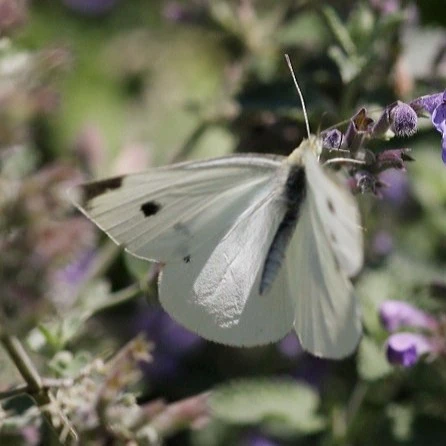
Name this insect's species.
Pieris rapae
